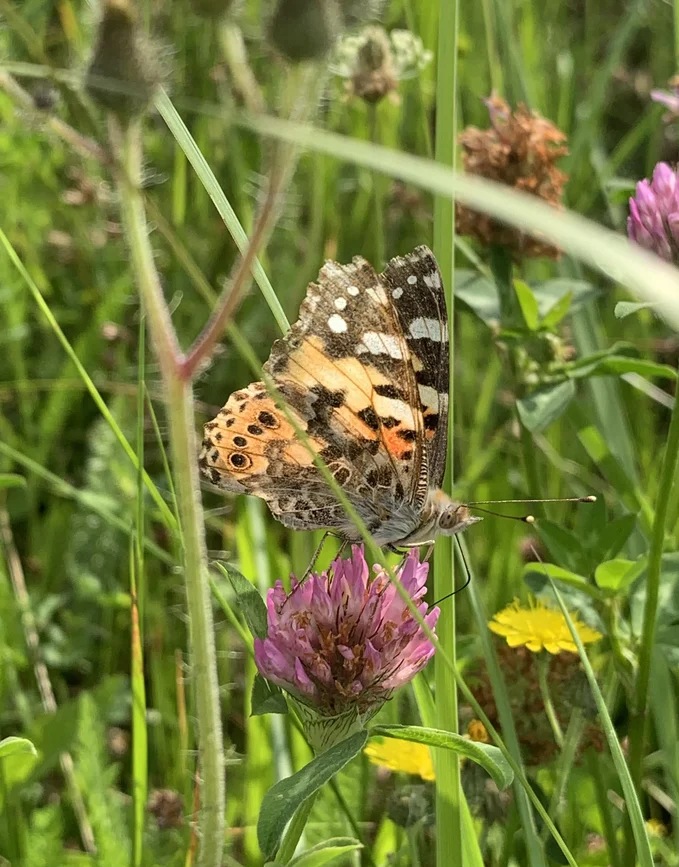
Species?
Vanessa cardui
